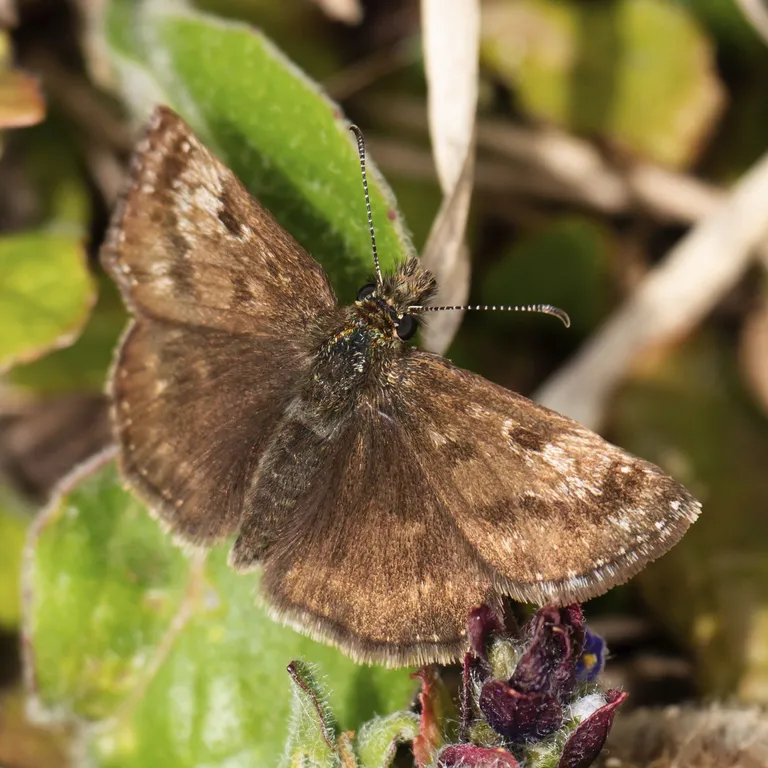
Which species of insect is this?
Erynnis tages
